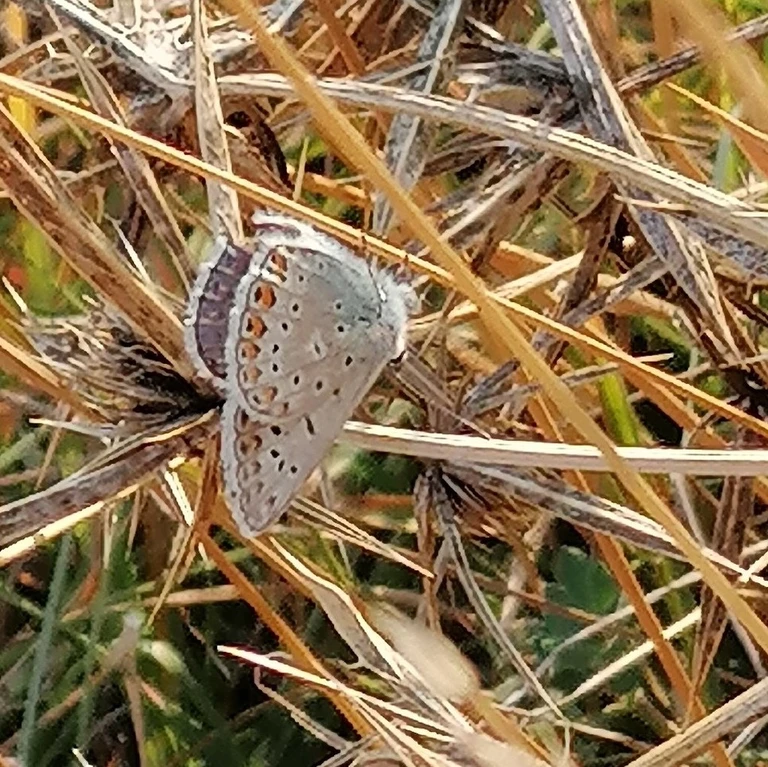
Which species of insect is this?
Polyommatus icarus
